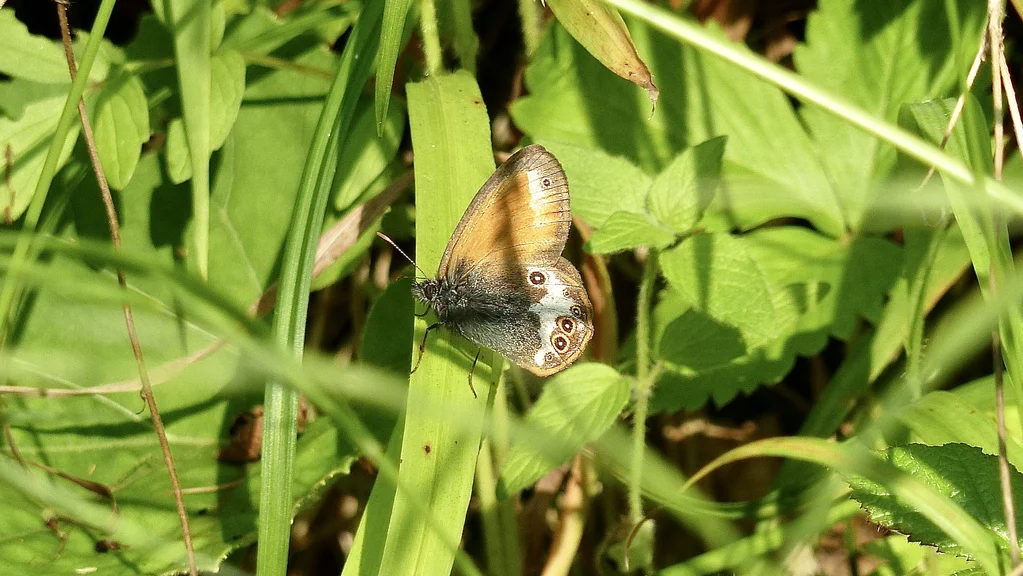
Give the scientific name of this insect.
Coenonympha arcania
